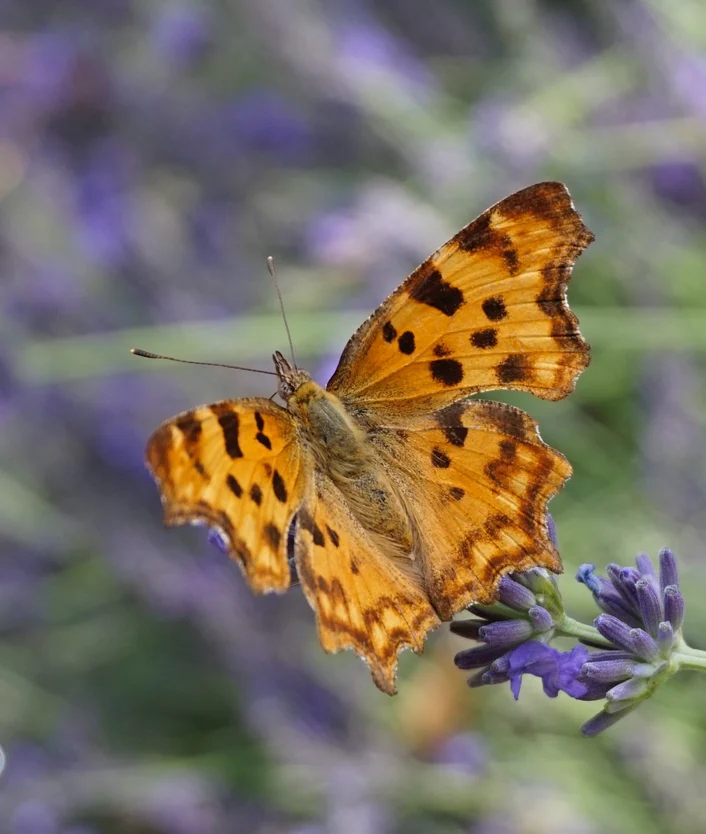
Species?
Polygonia c-album
